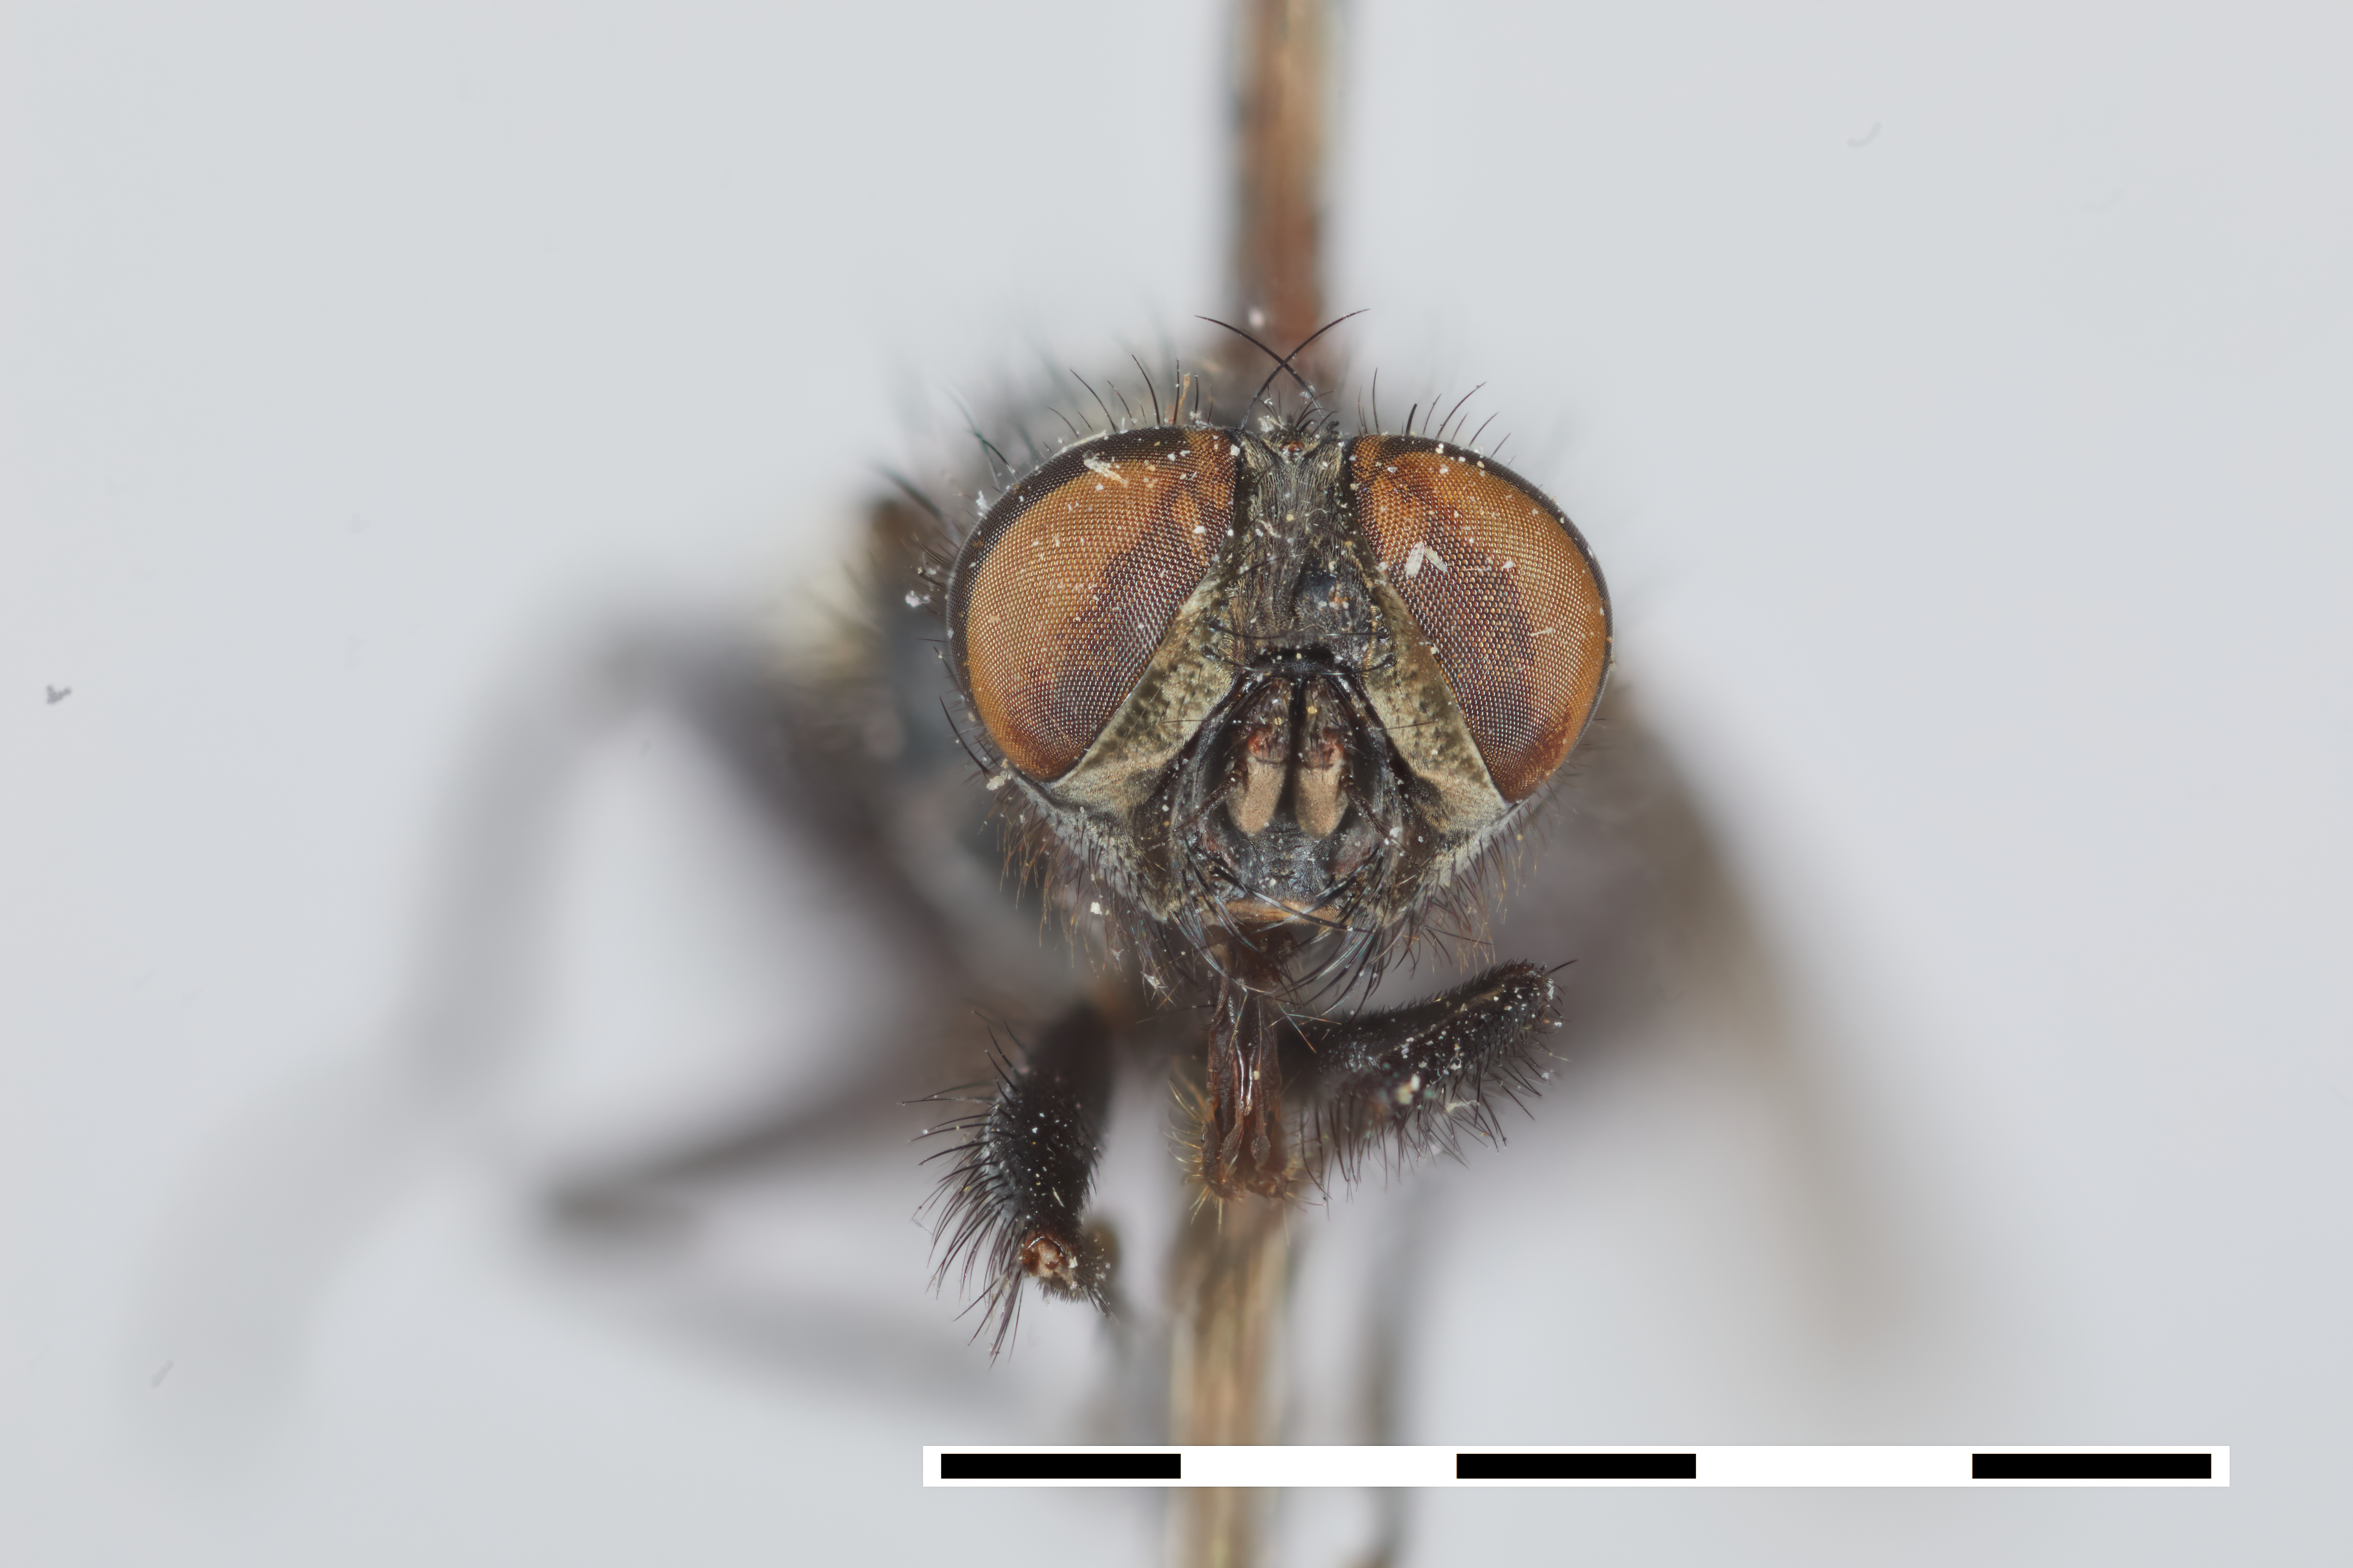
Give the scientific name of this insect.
Apaulina sapphira
